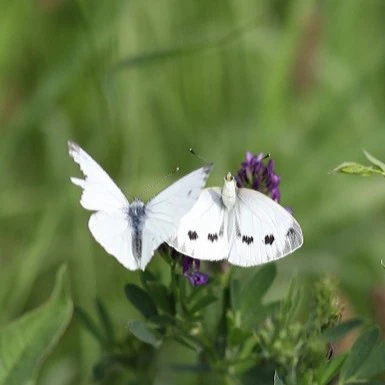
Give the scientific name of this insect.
Pieris napi
